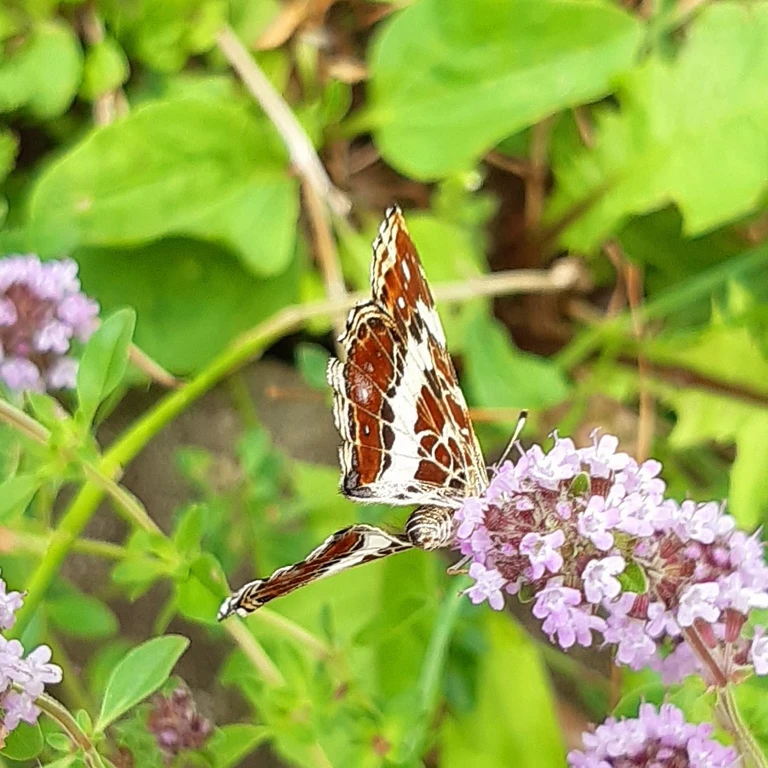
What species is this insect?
Araschnia levana
